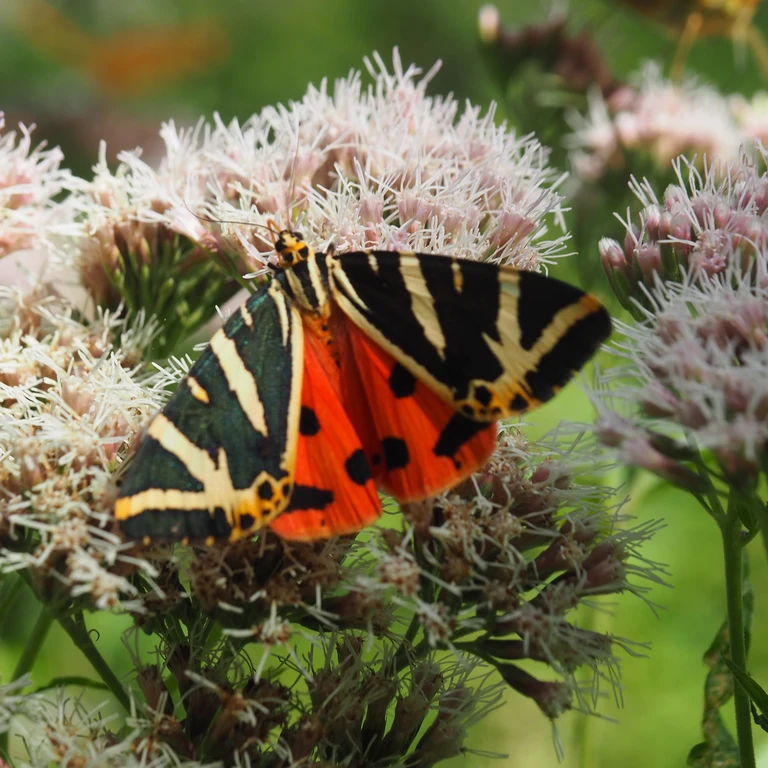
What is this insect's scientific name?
Euplagia quadripunctaria
